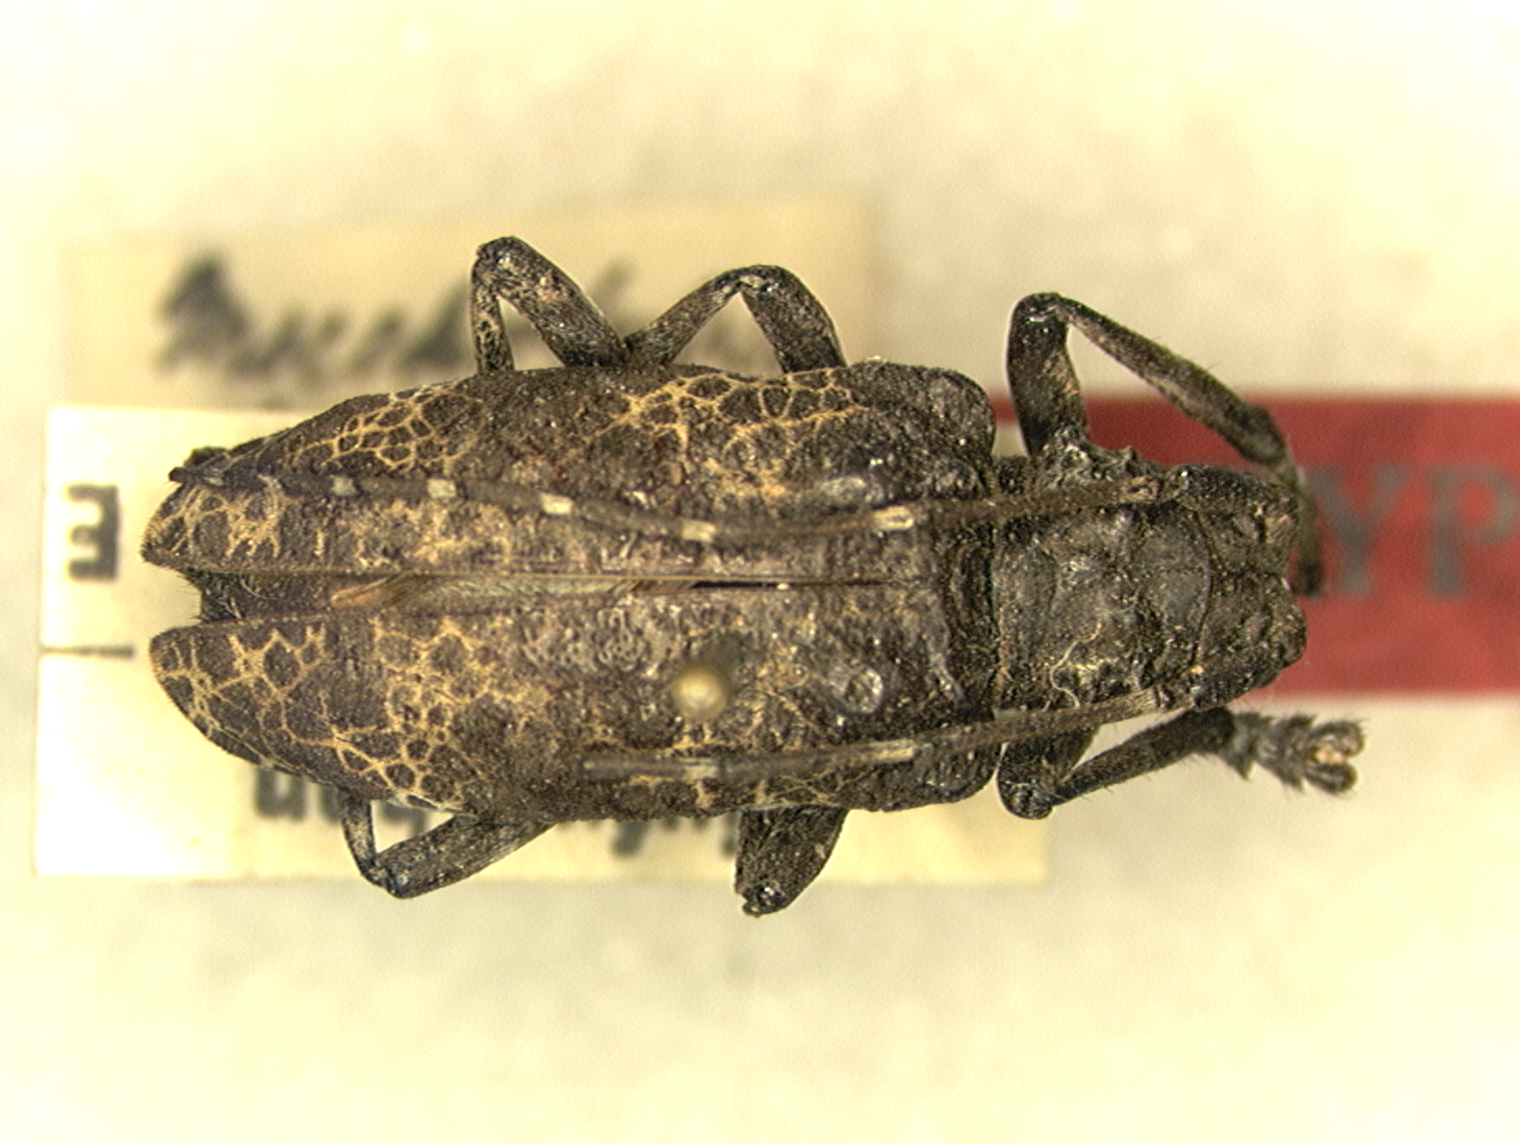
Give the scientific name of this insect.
Moechotypa semenovi
